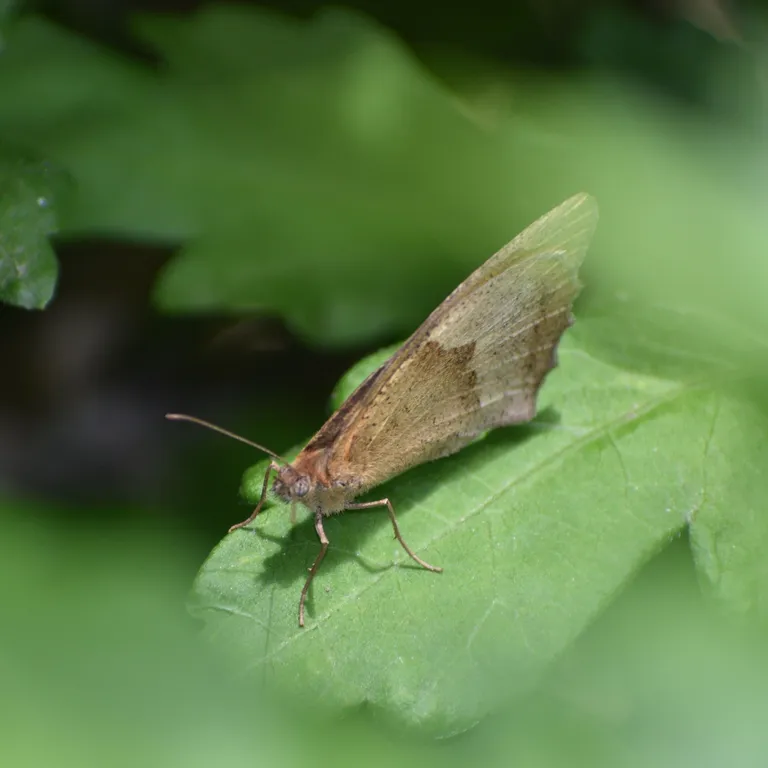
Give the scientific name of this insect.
Maniola jurtina
